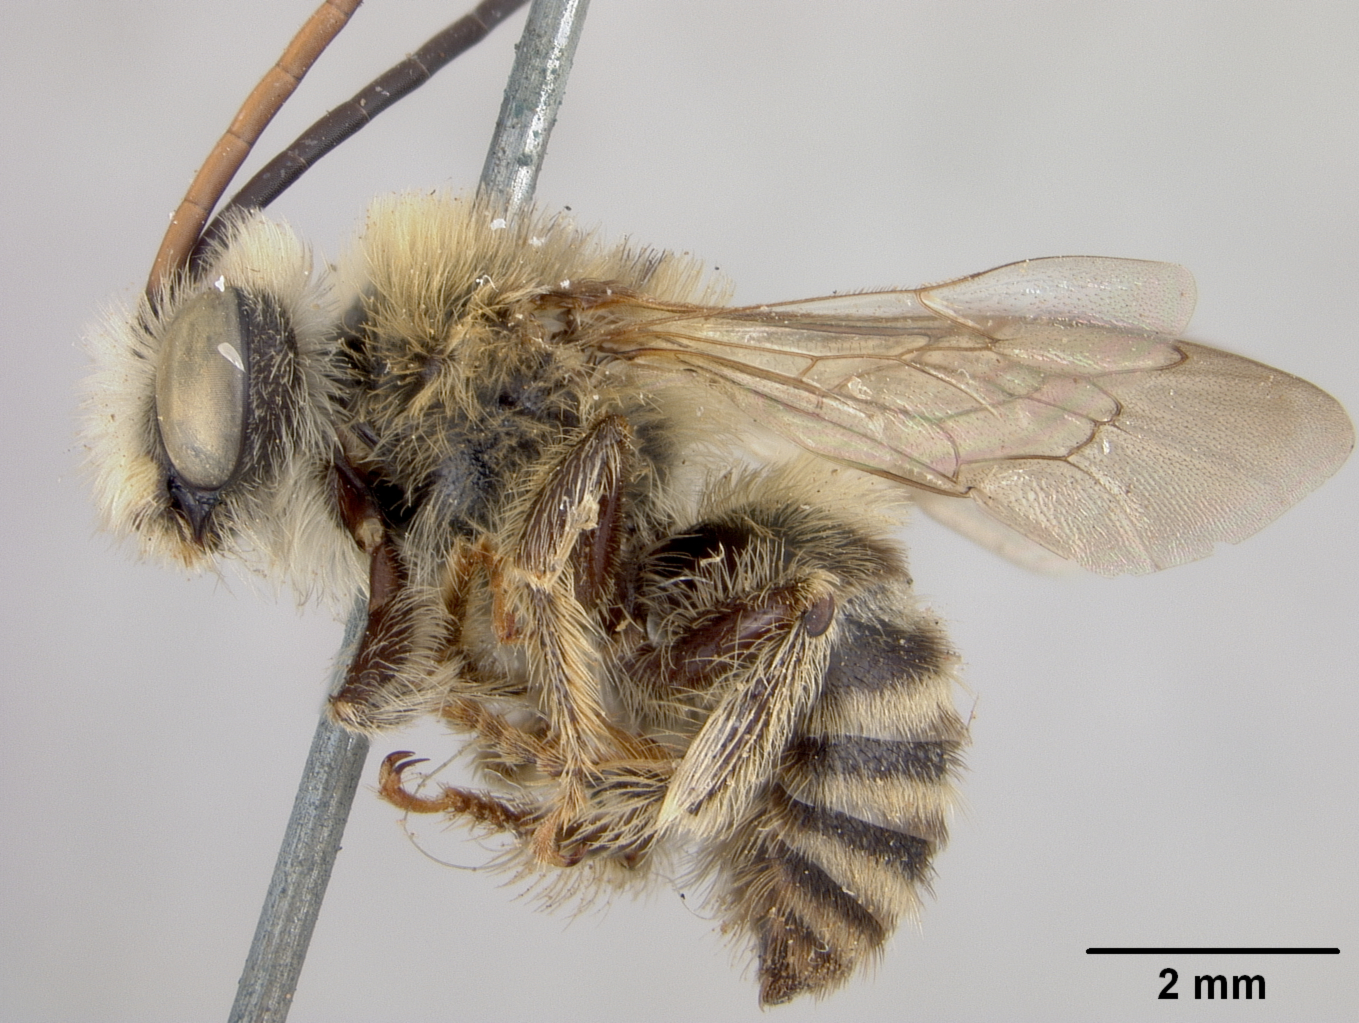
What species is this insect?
Melissodes floris
